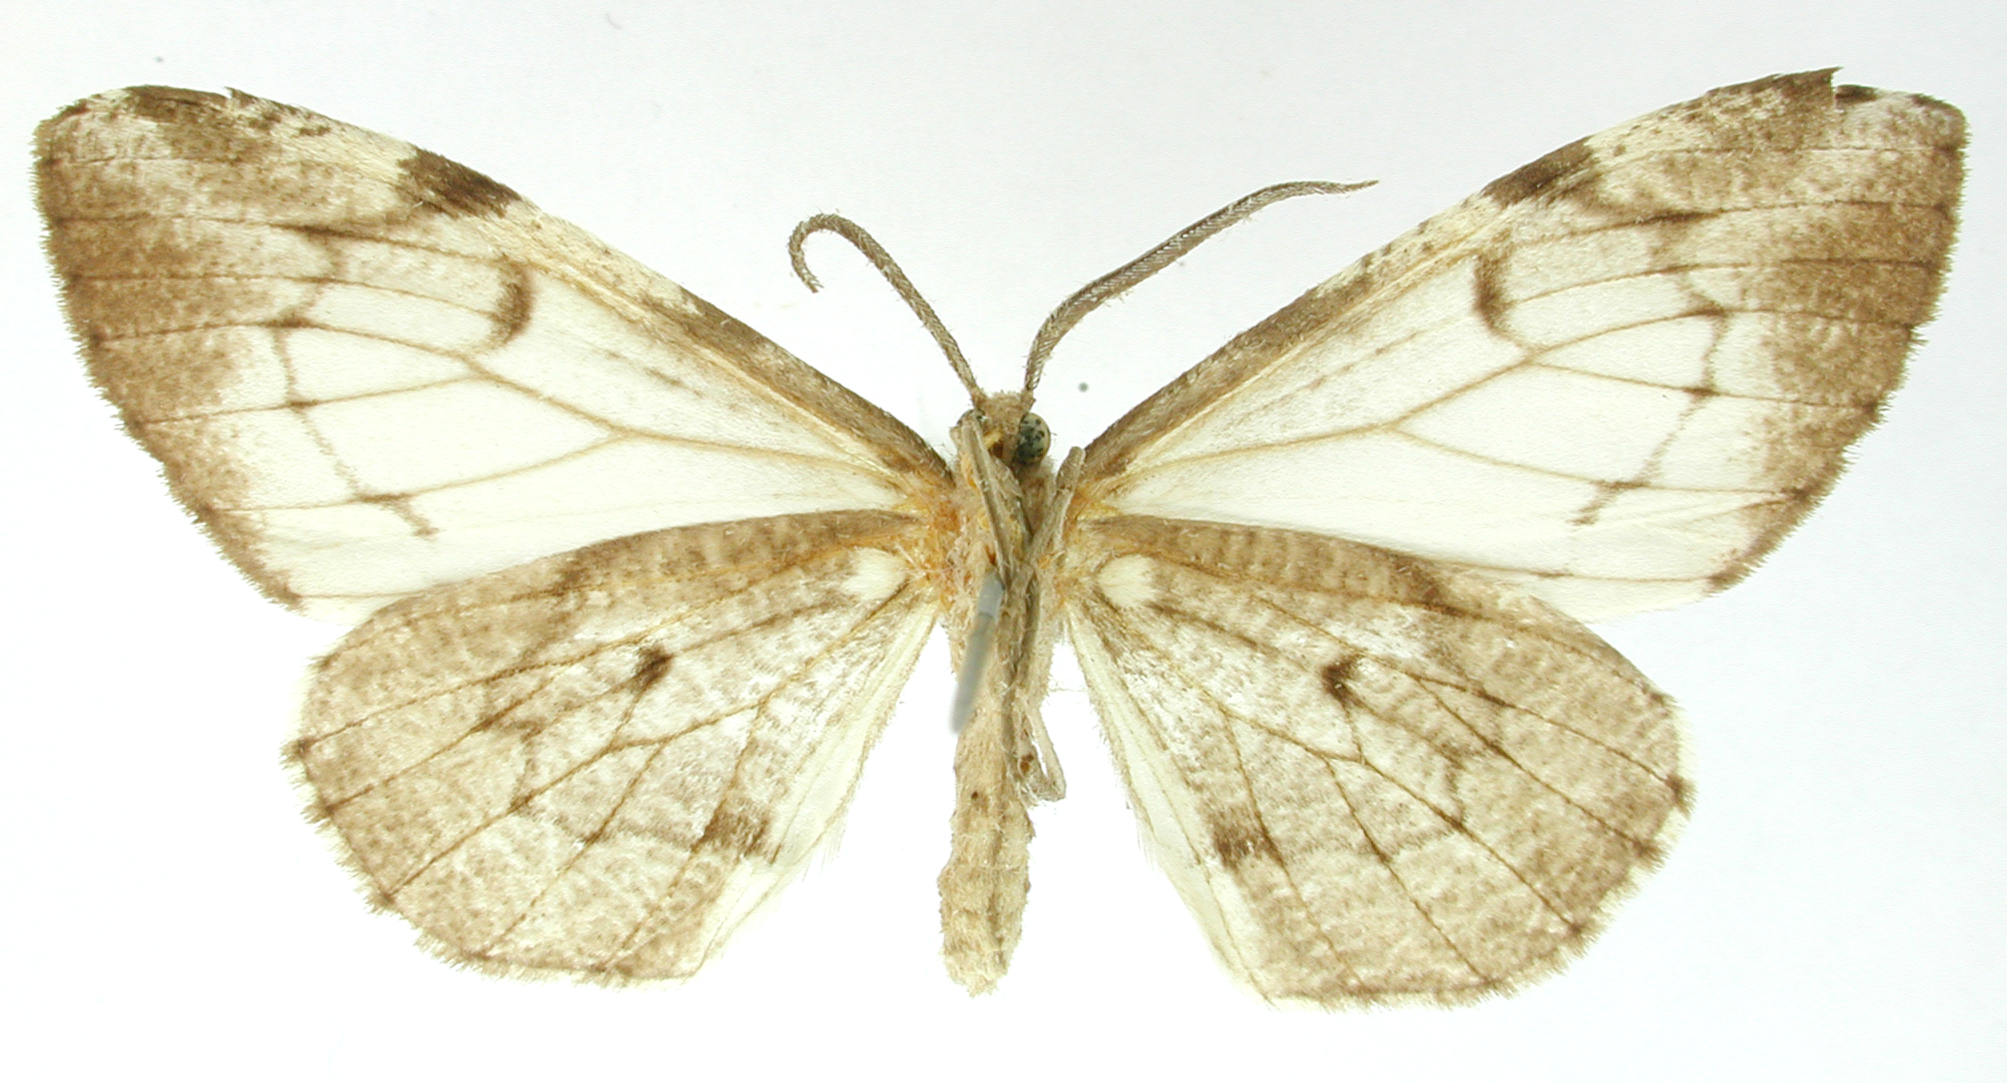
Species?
Nipteria albida
